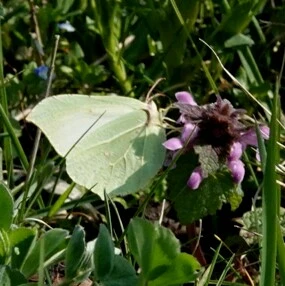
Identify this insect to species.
Gonepteryx rhamni
